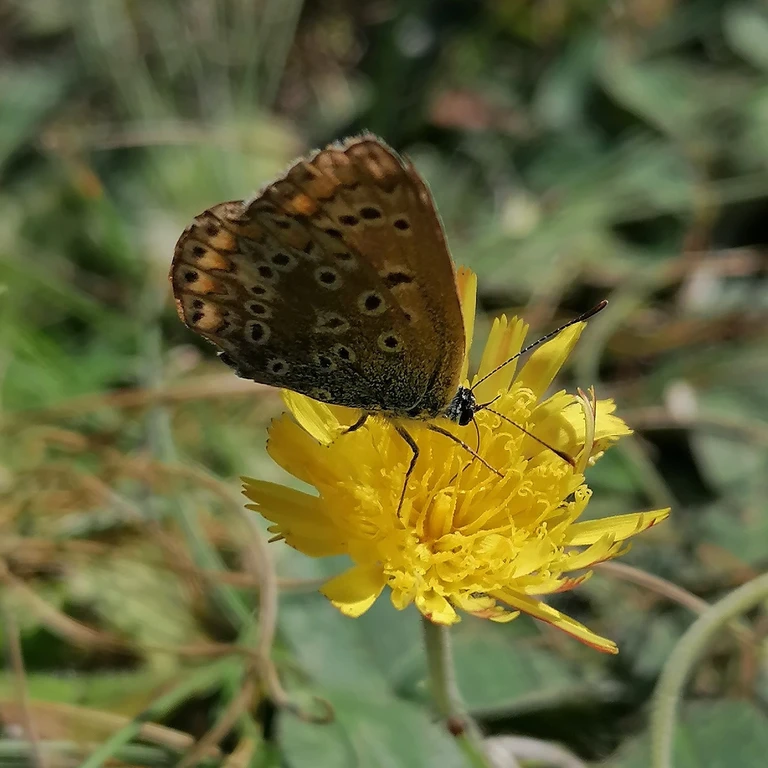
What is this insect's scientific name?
Polyommatus icarus
